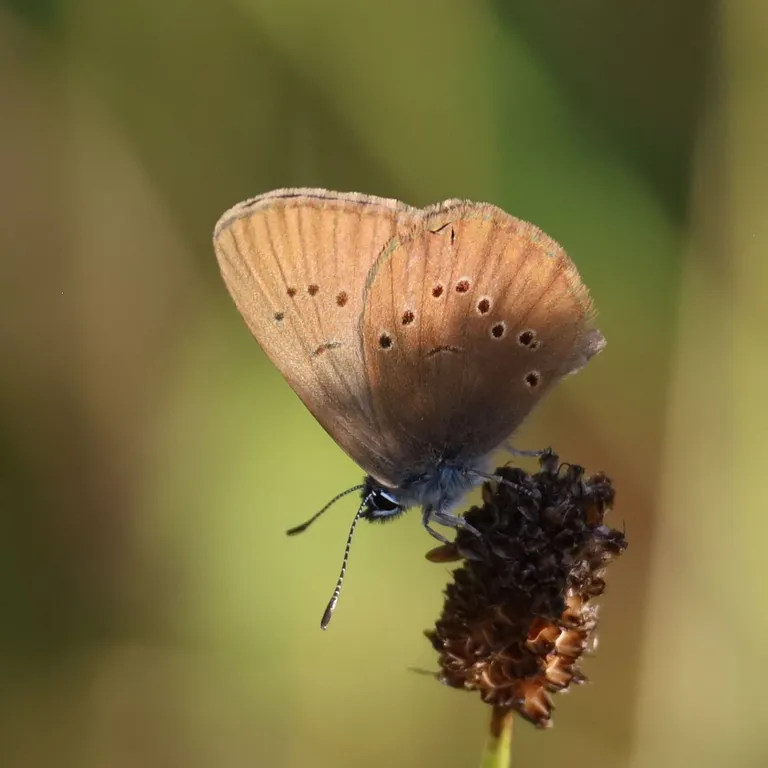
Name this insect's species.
Phengaris nausithous (also Maculinea nausithous)
